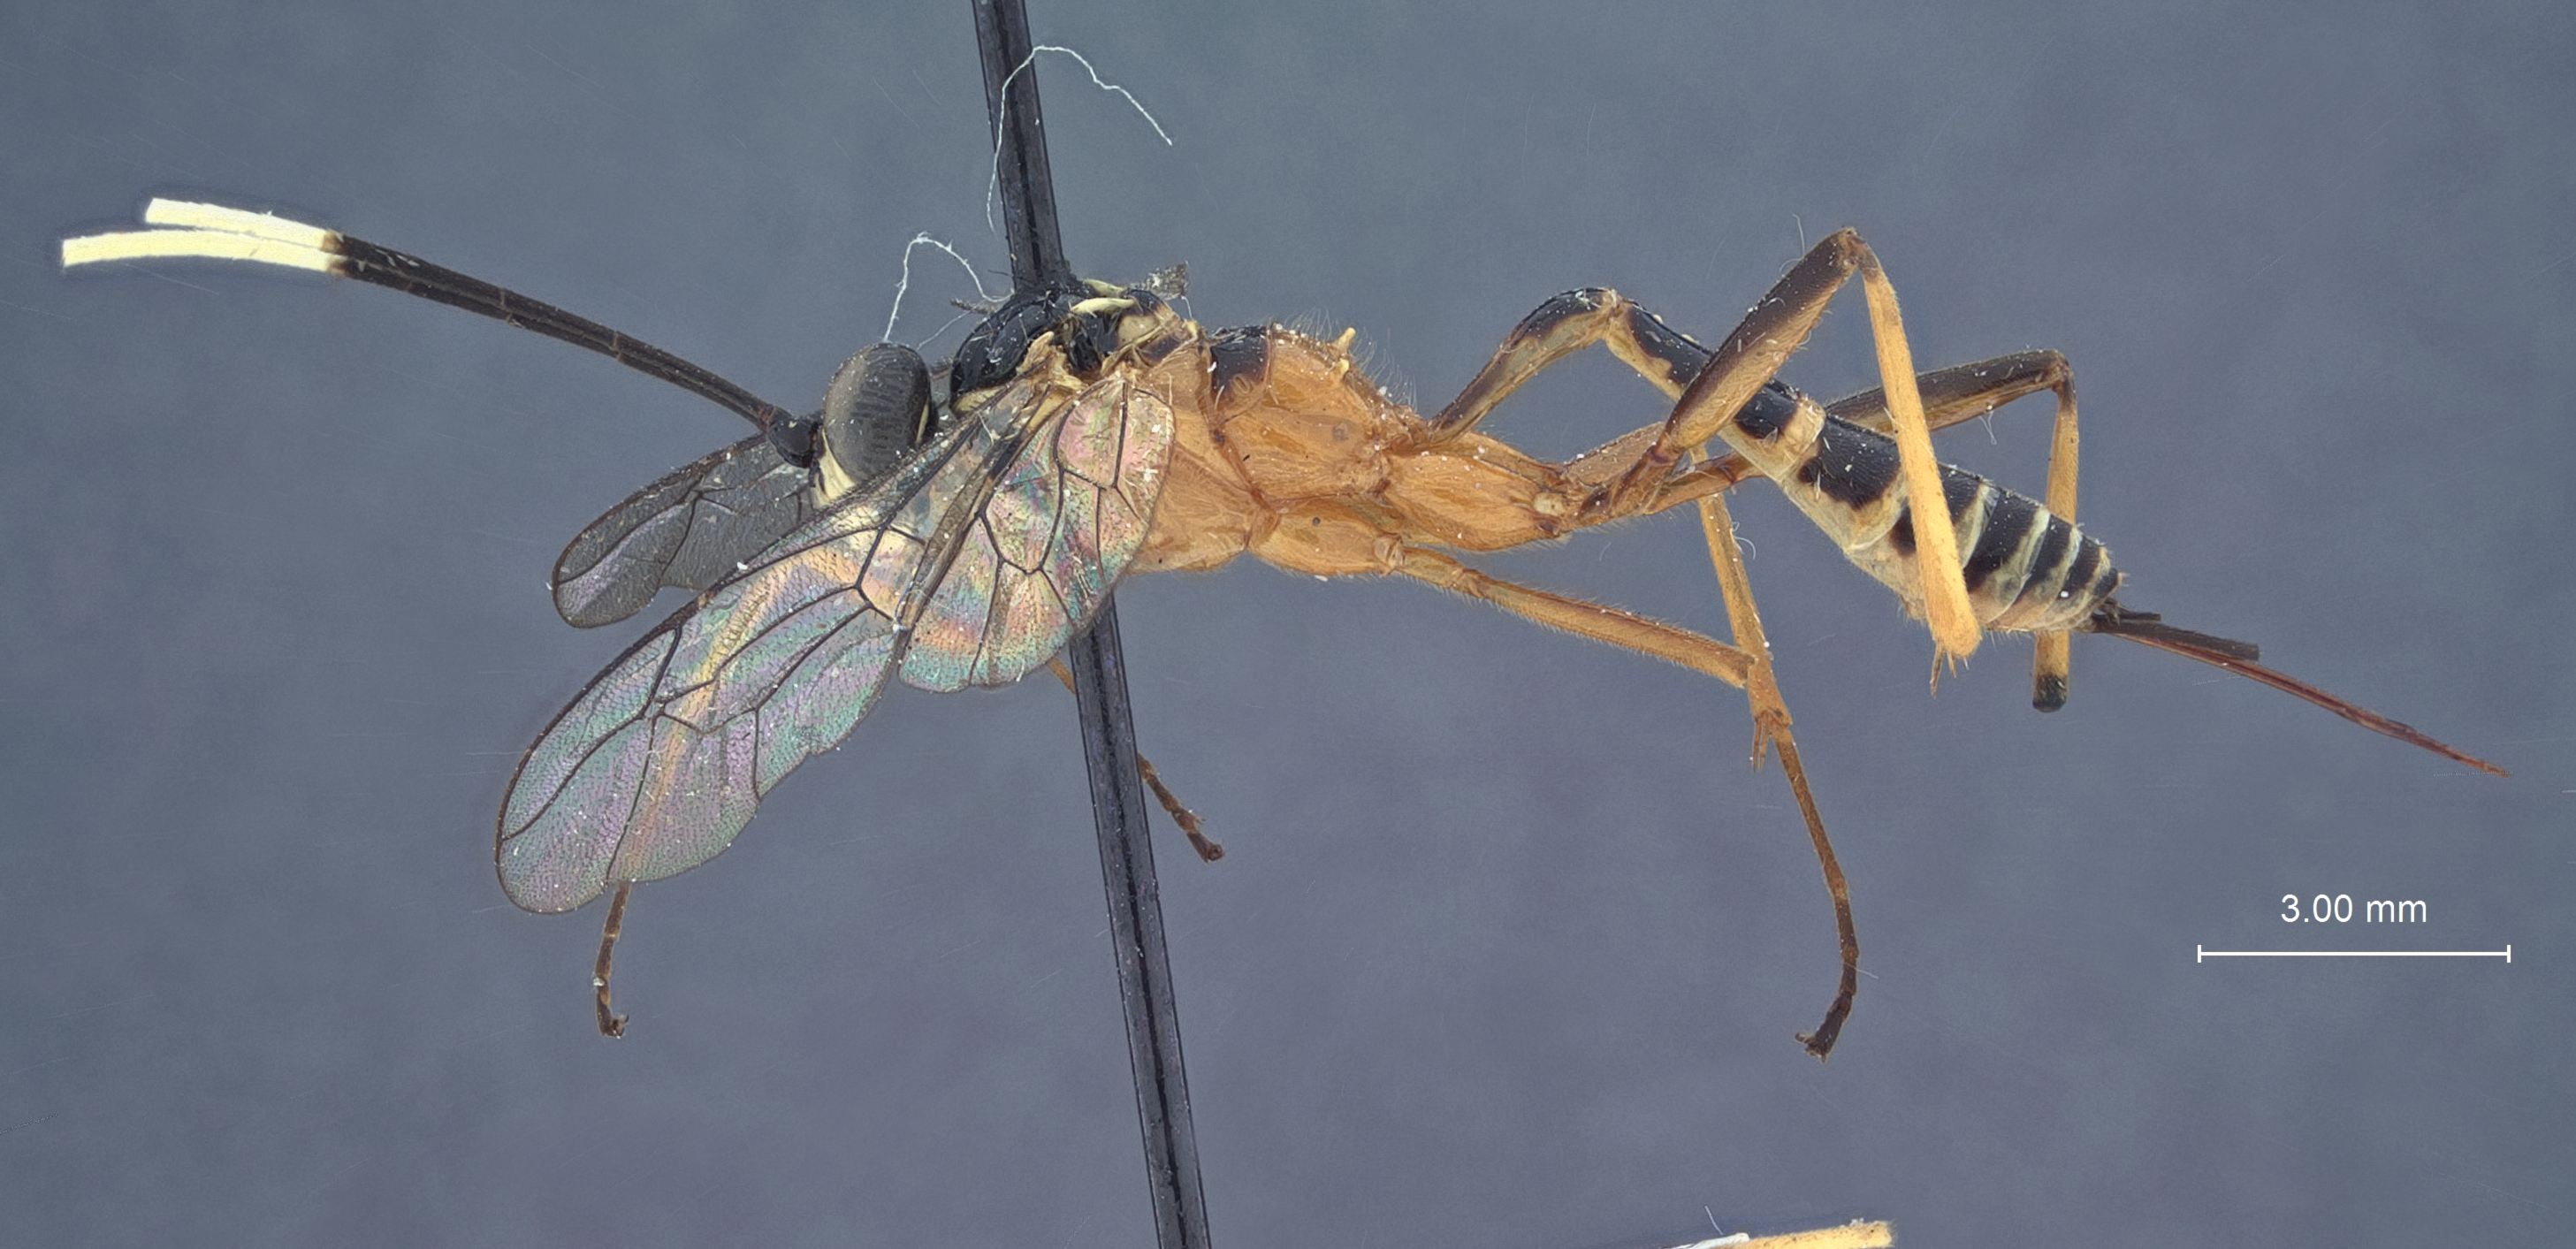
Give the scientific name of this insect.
Polycyrtus cockerellae
